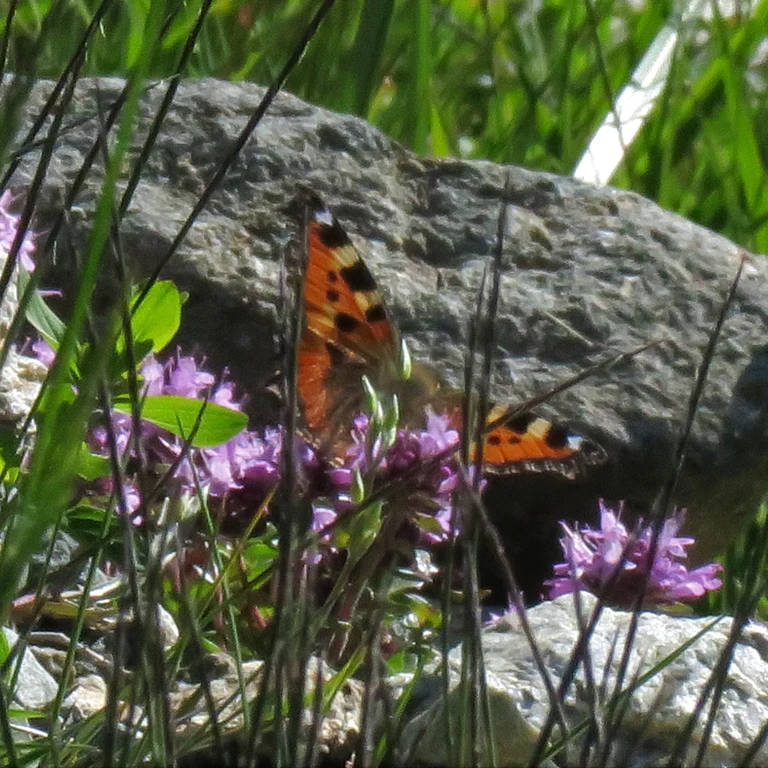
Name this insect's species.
Aglais urticae
